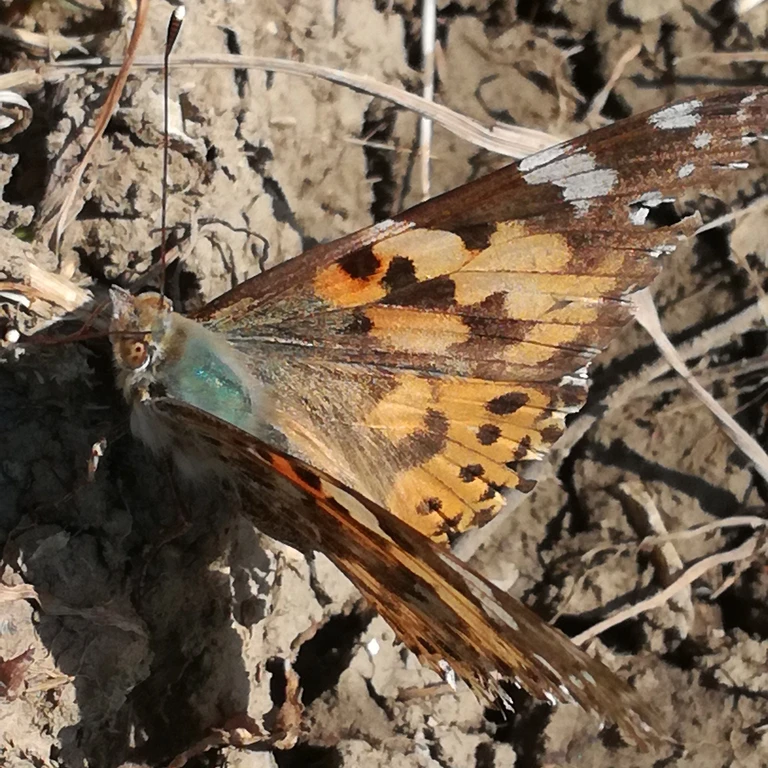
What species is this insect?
Vanessa cardui
